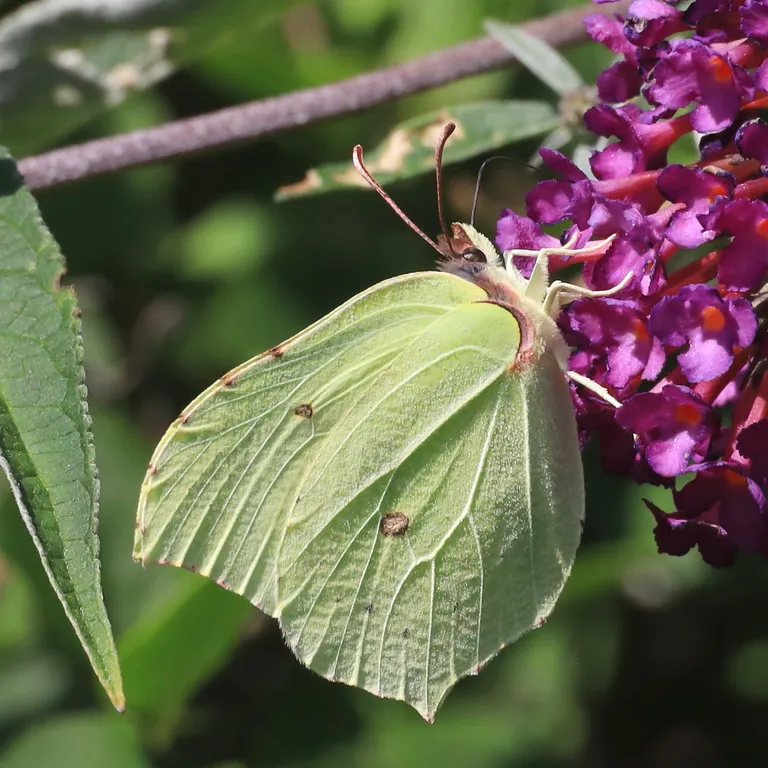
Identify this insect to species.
Gonepteryx rhamni
